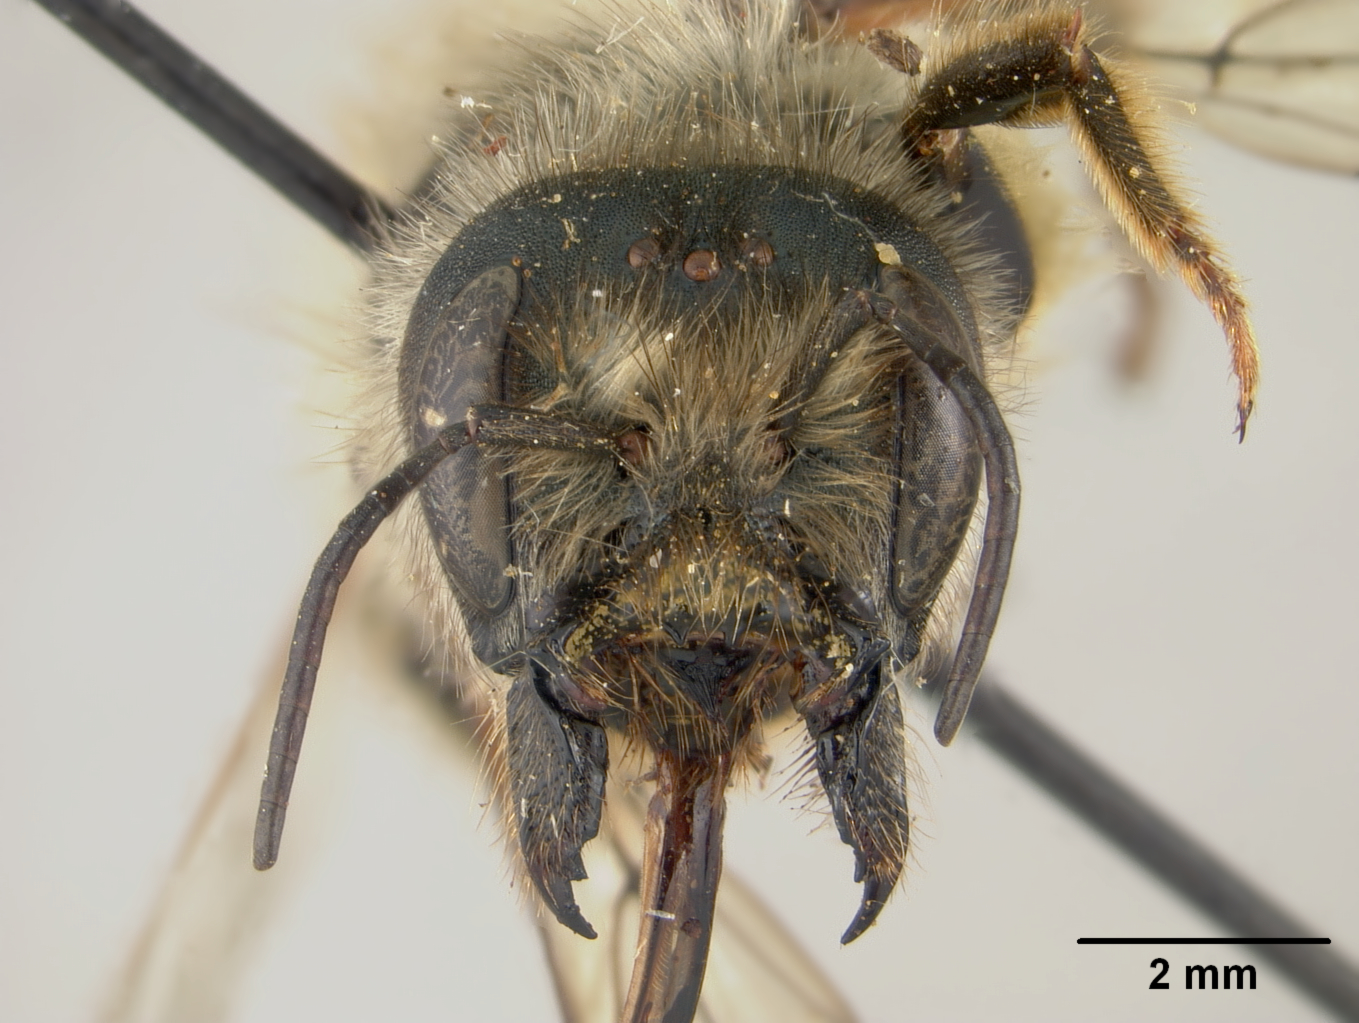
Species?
Osmia pedicornis
